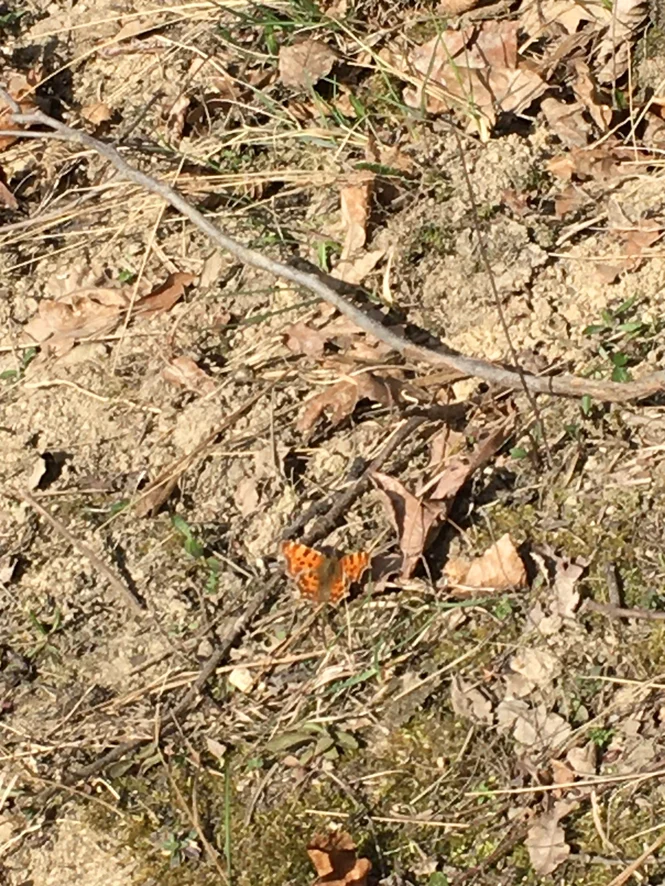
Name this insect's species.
Polygonia c-album
